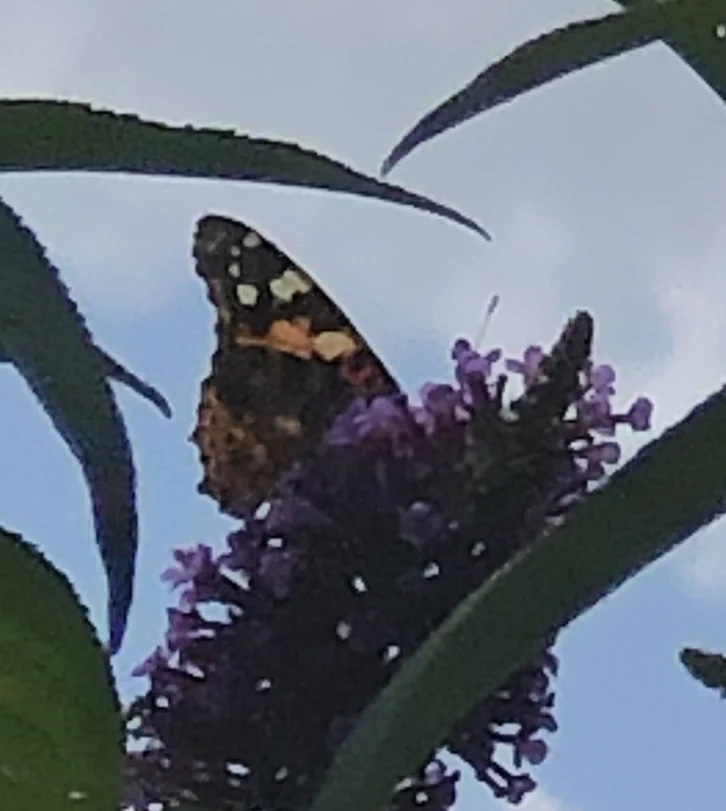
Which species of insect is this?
Vanessa cardui
